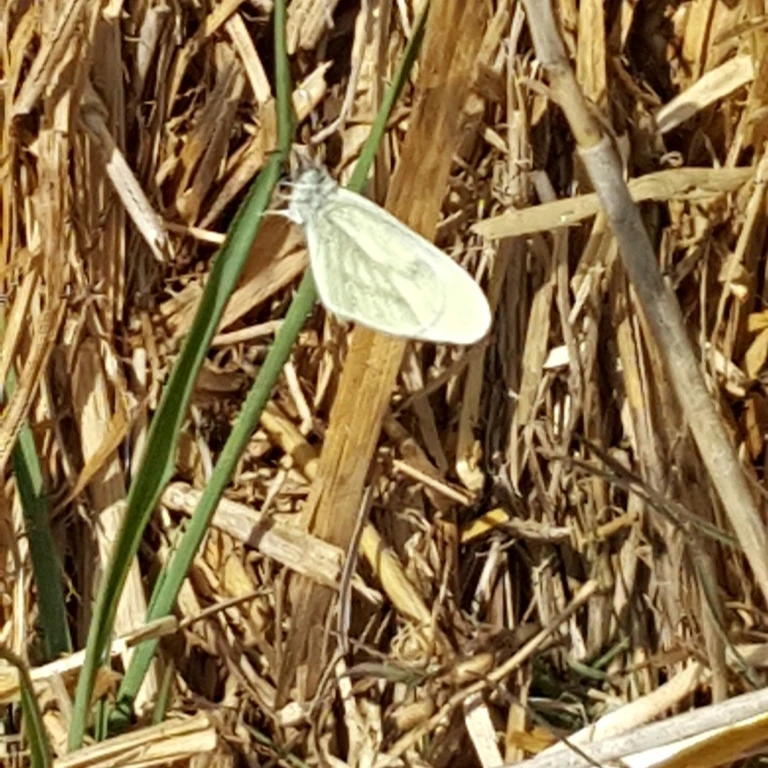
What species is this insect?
Leptidea sinapis/juvernica
